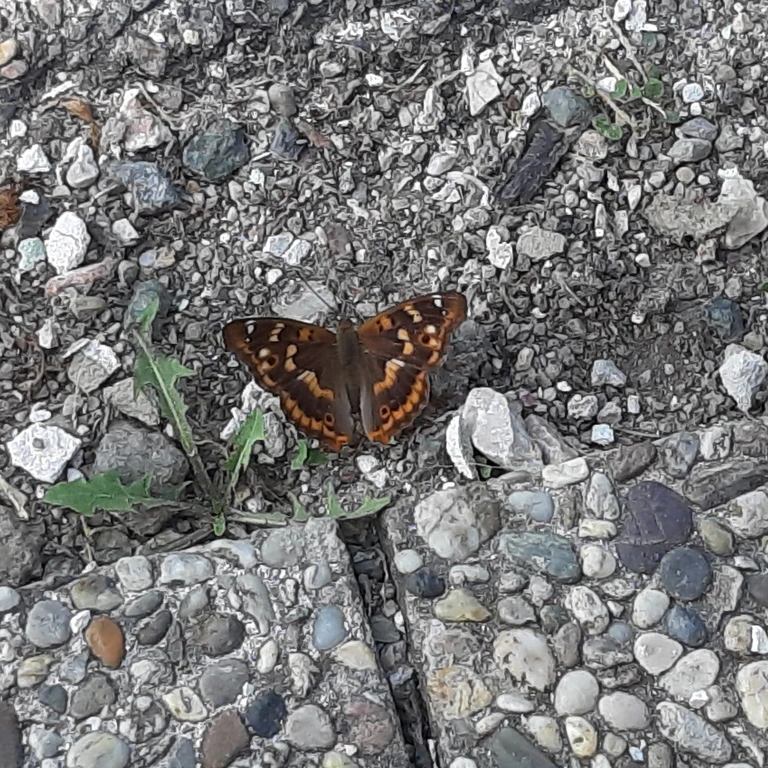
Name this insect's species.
Apatura ilia
